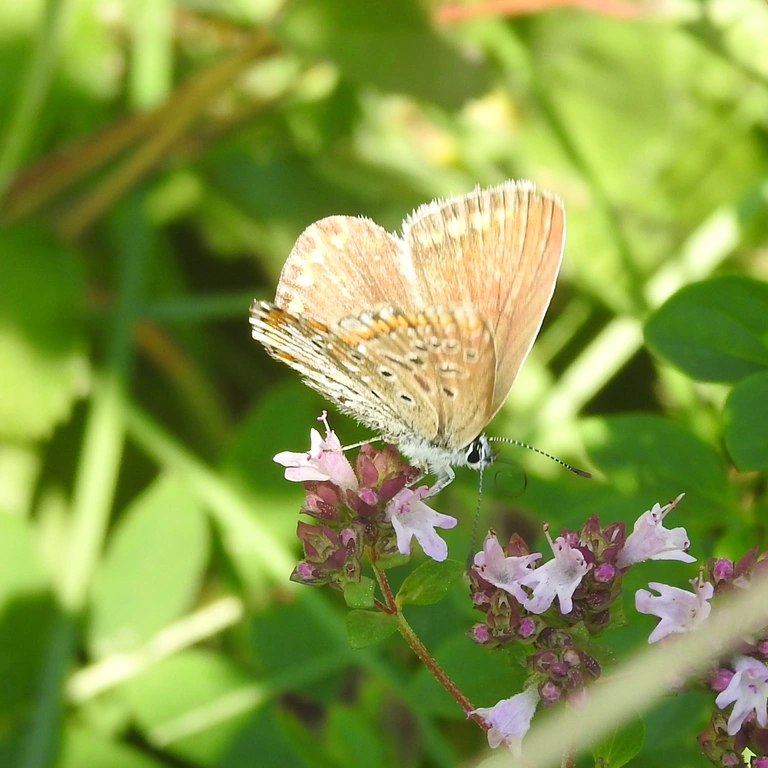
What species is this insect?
Polyommatus icarus
